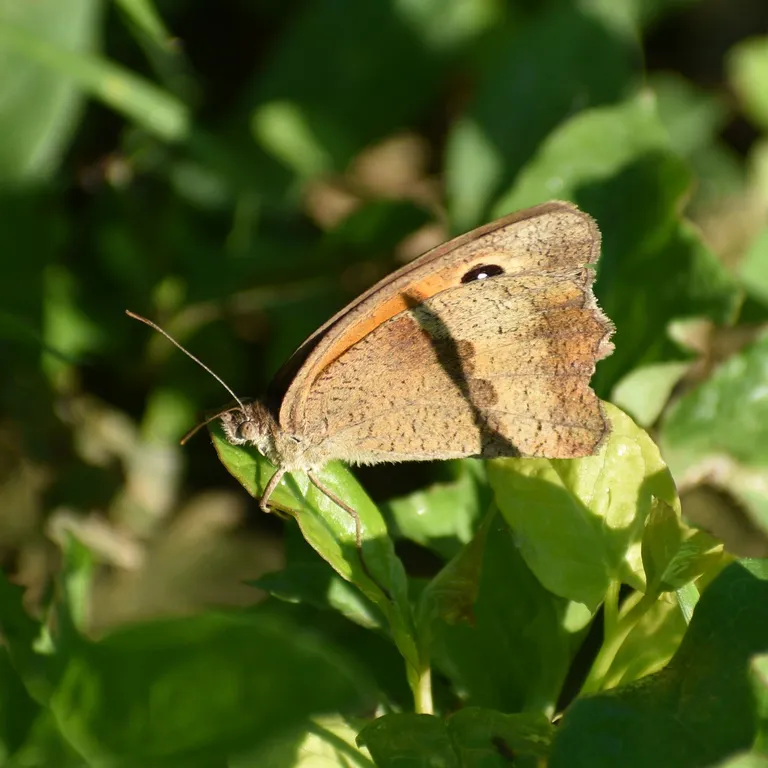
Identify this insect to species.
Maniola jurtina
